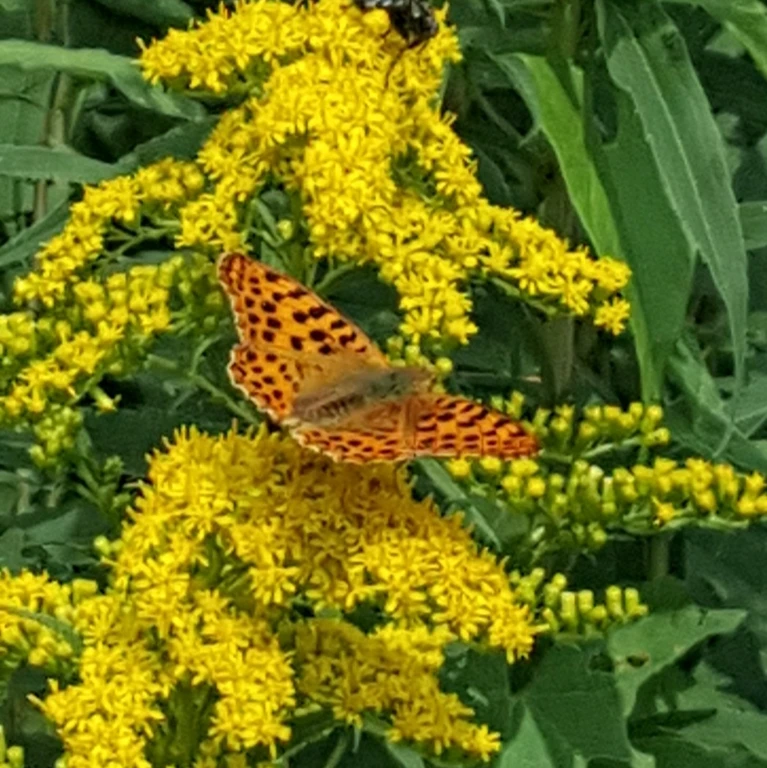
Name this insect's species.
Issoria lathonia
